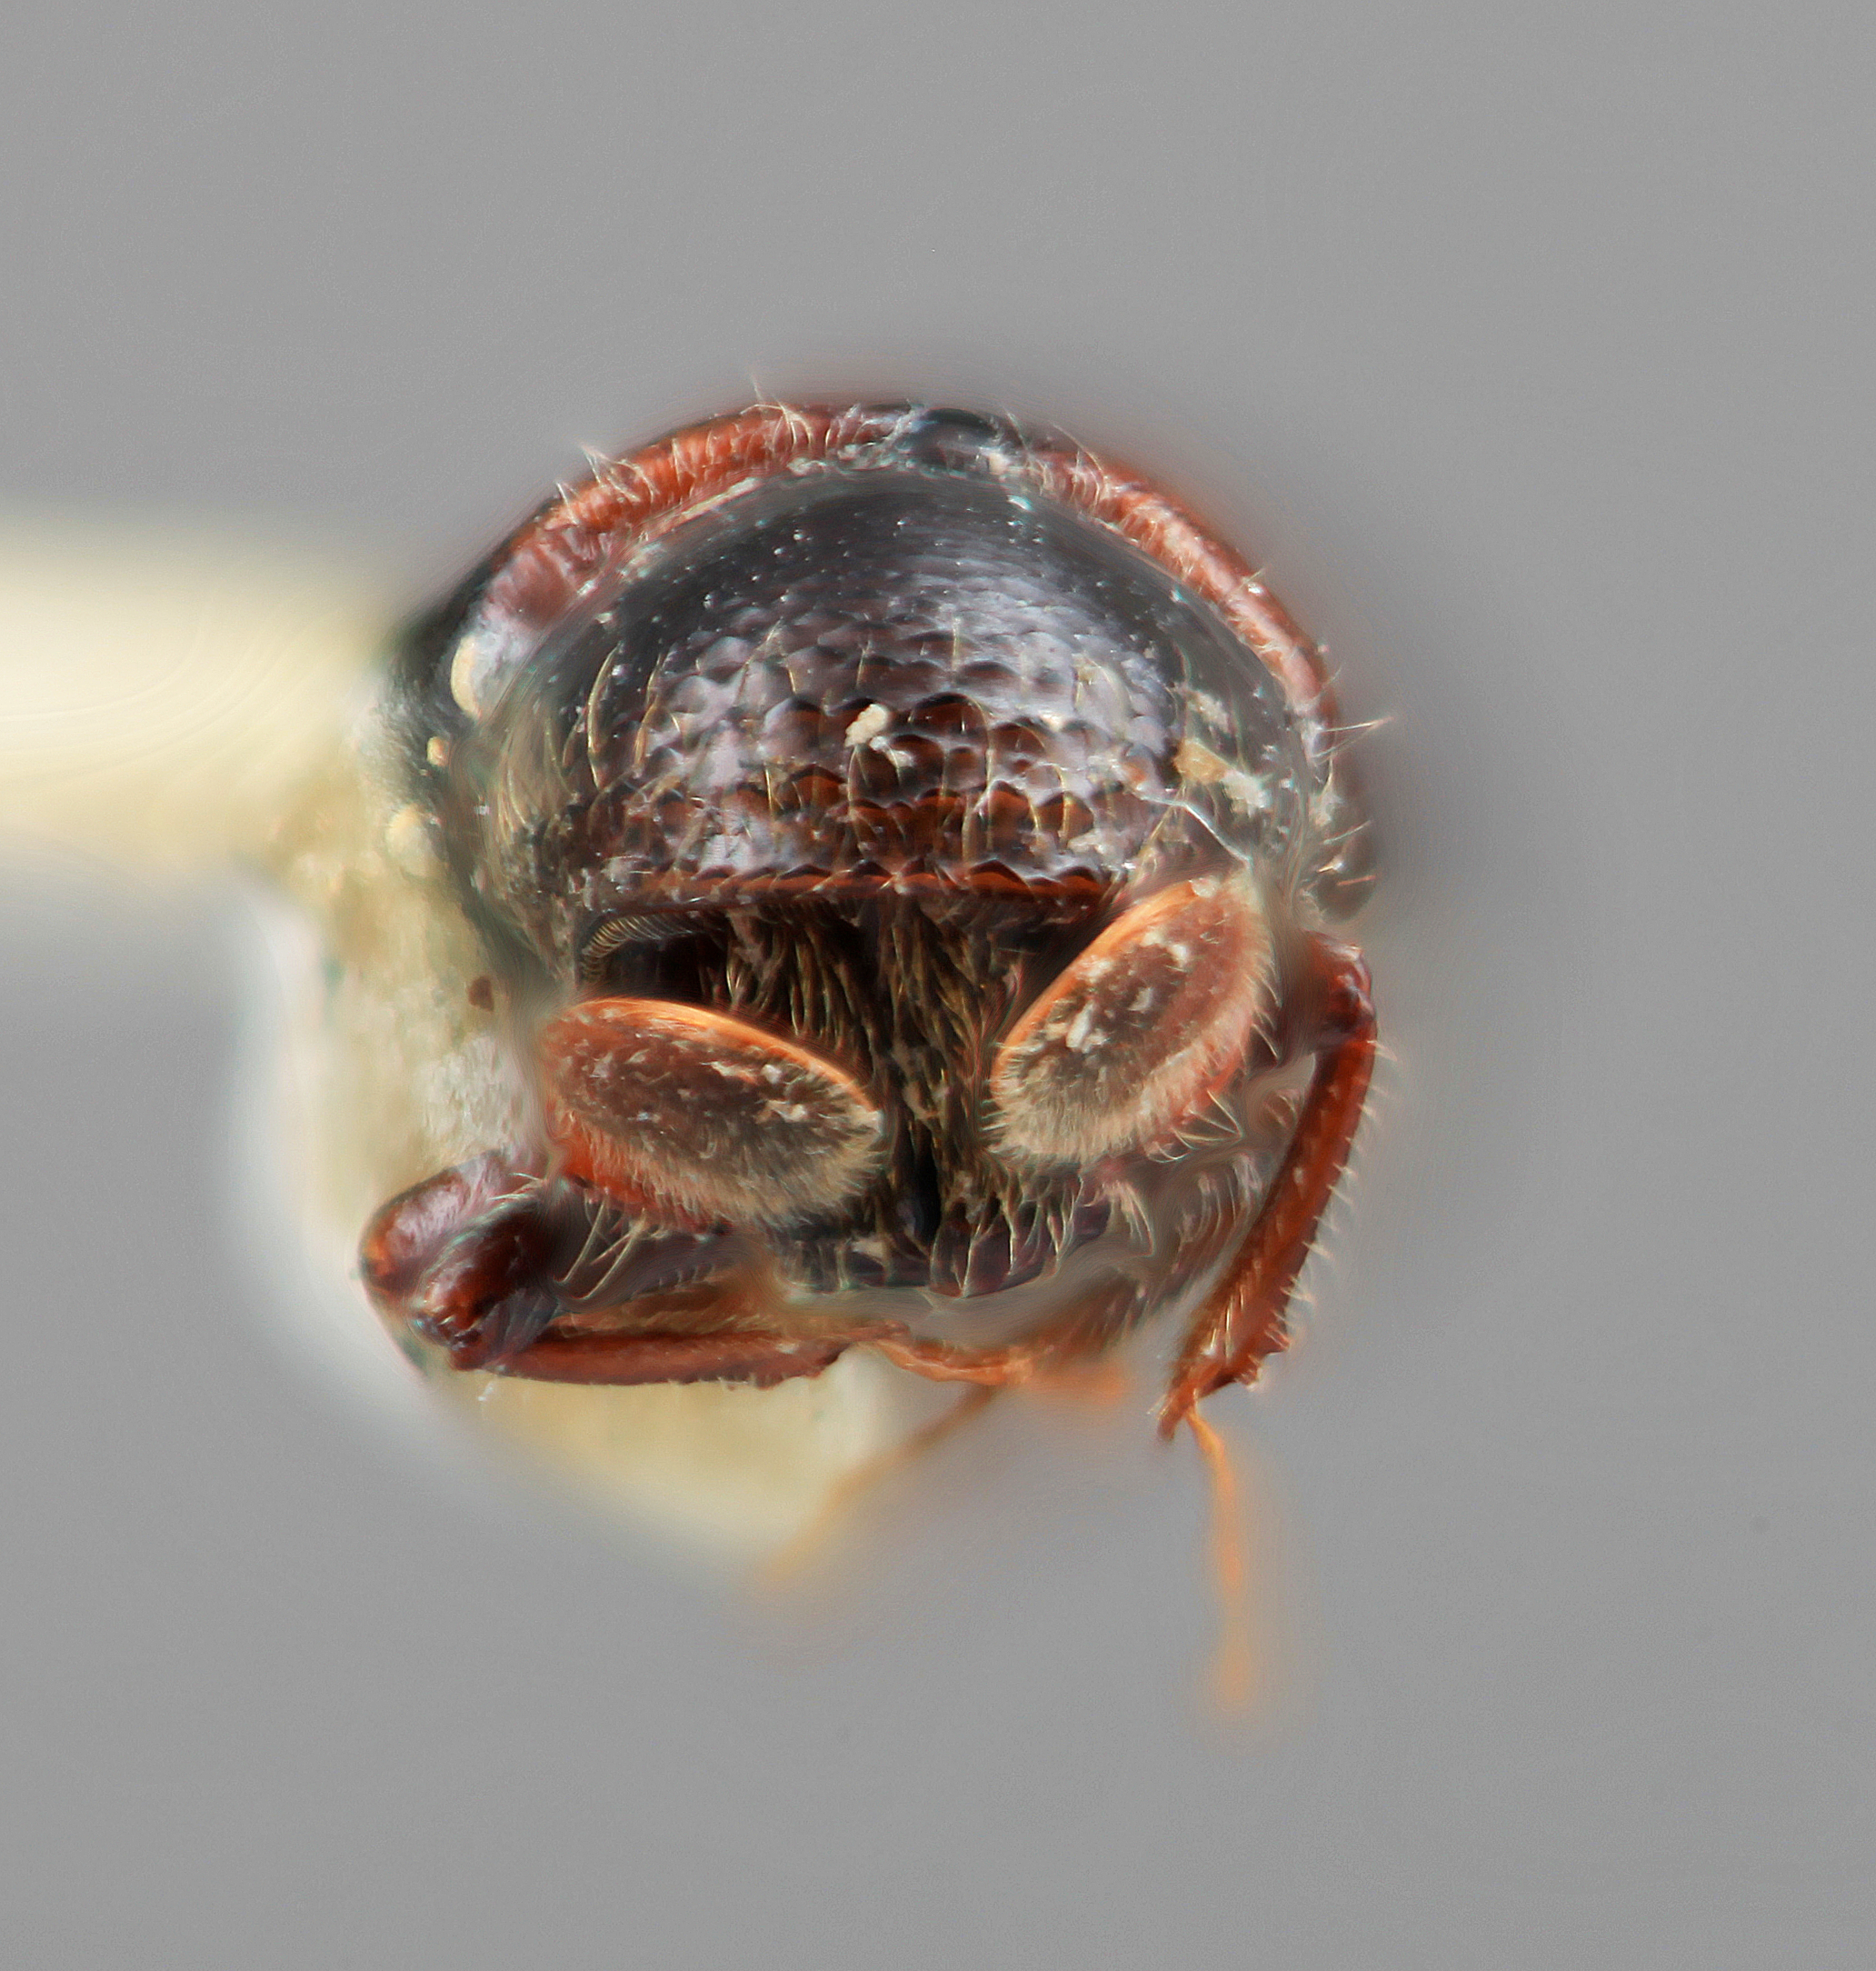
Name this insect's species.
Corthylus simplex
